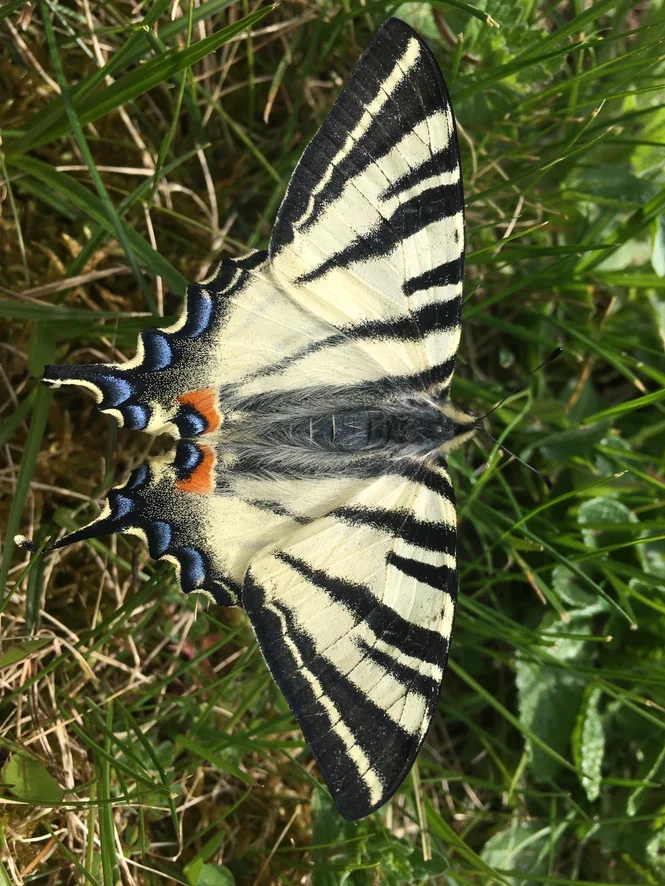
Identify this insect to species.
Iphiclides podalirius
